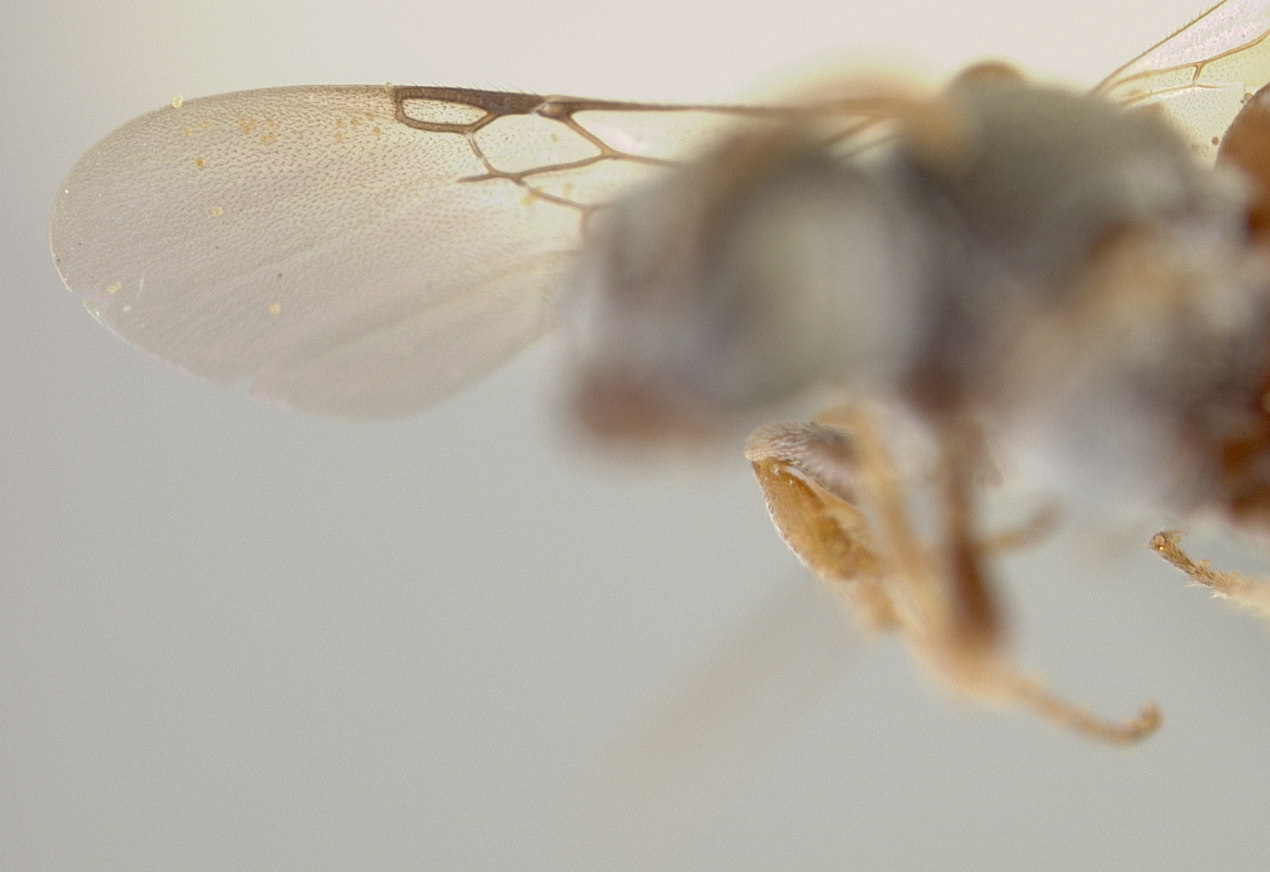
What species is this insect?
Phileremulus cockerelli
